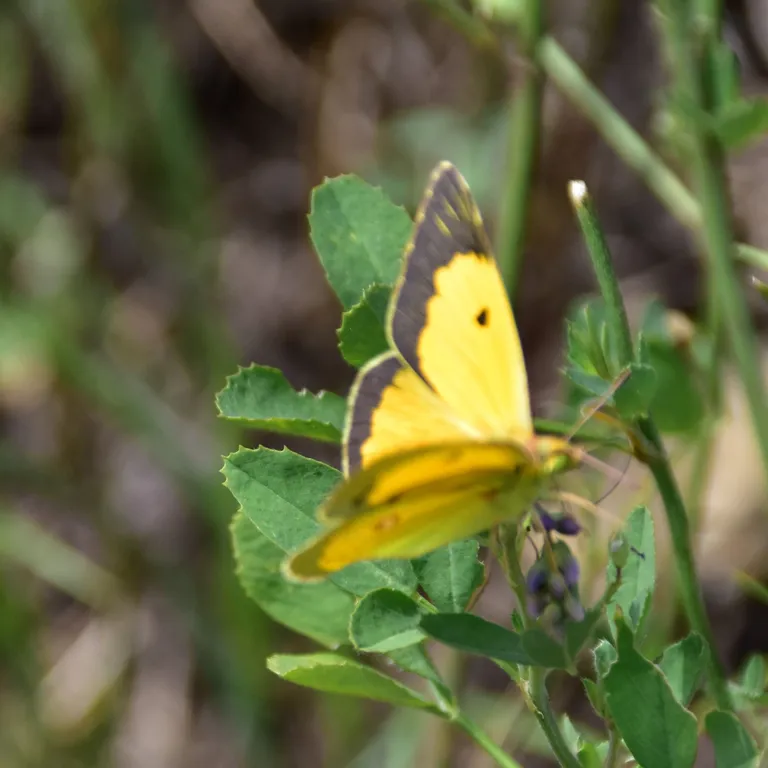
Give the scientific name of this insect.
Colias croceus
